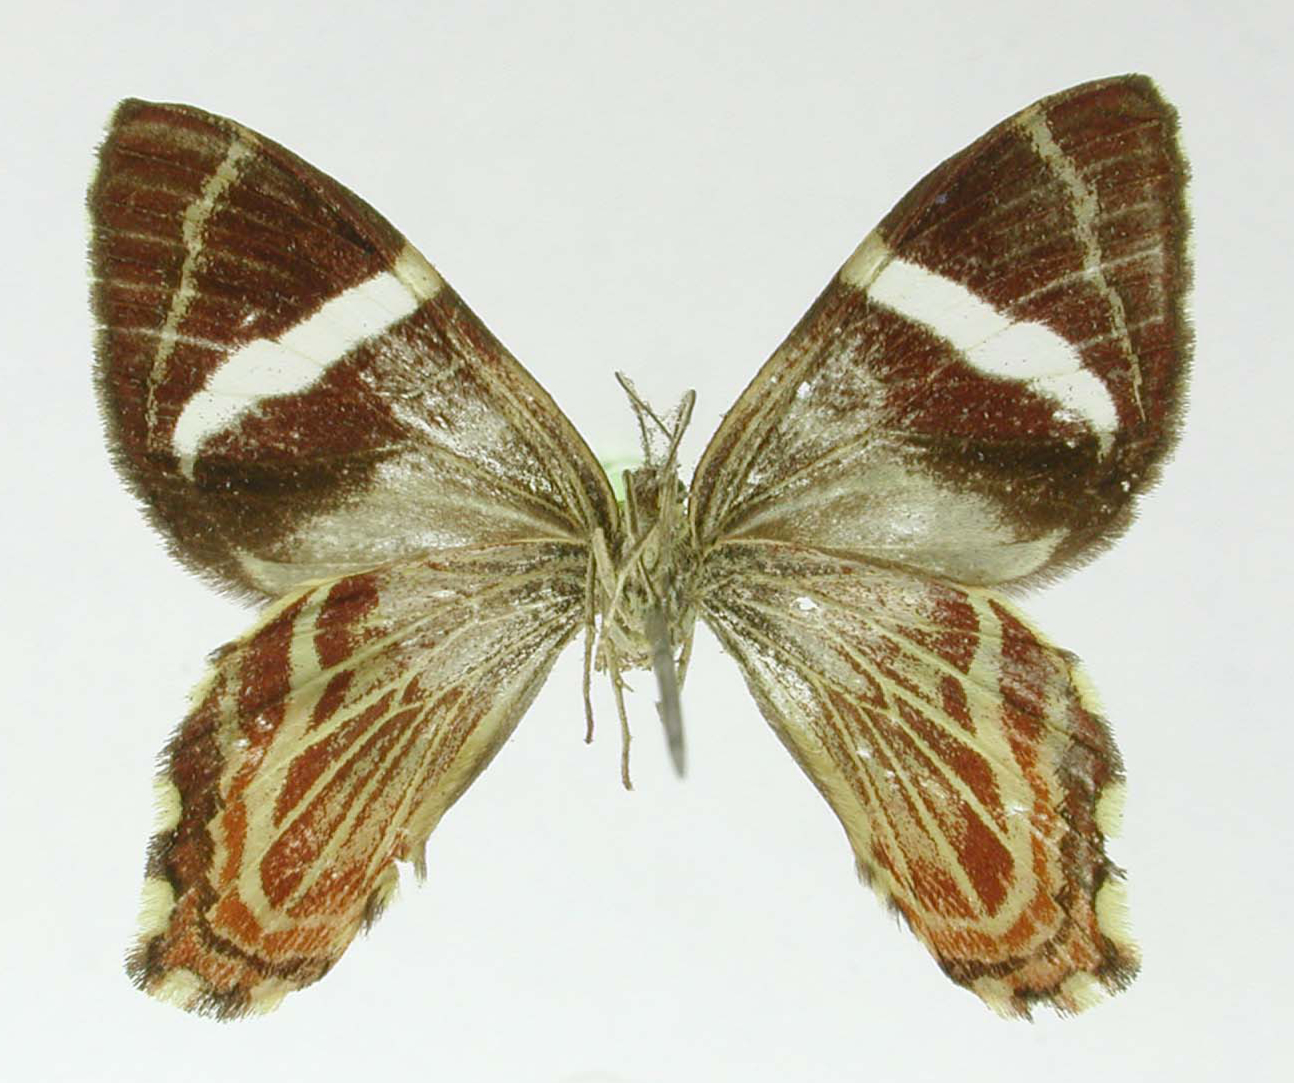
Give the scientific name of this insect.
Erateina punsara
